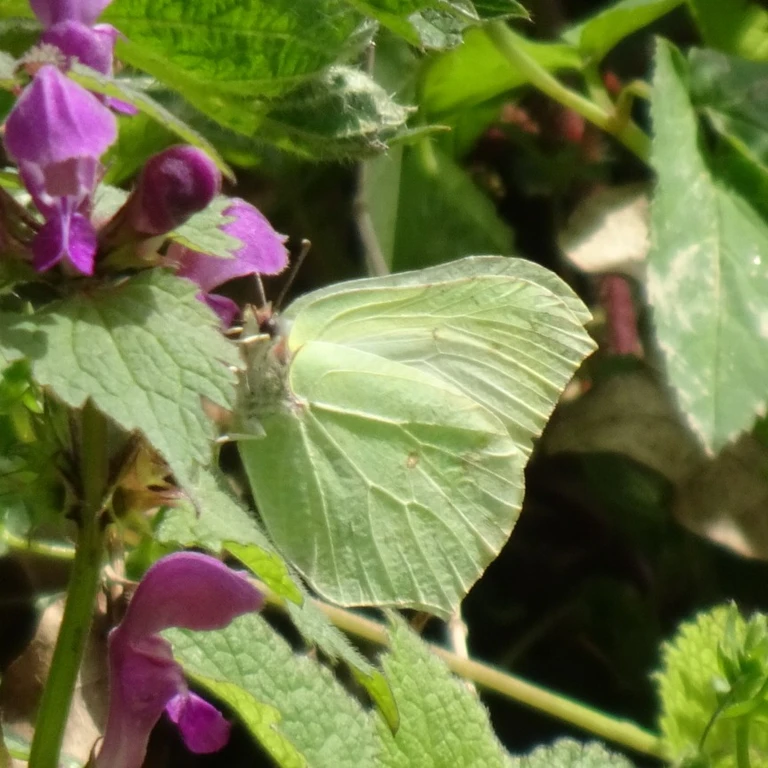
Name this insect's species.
Gonepteryx rhamni
